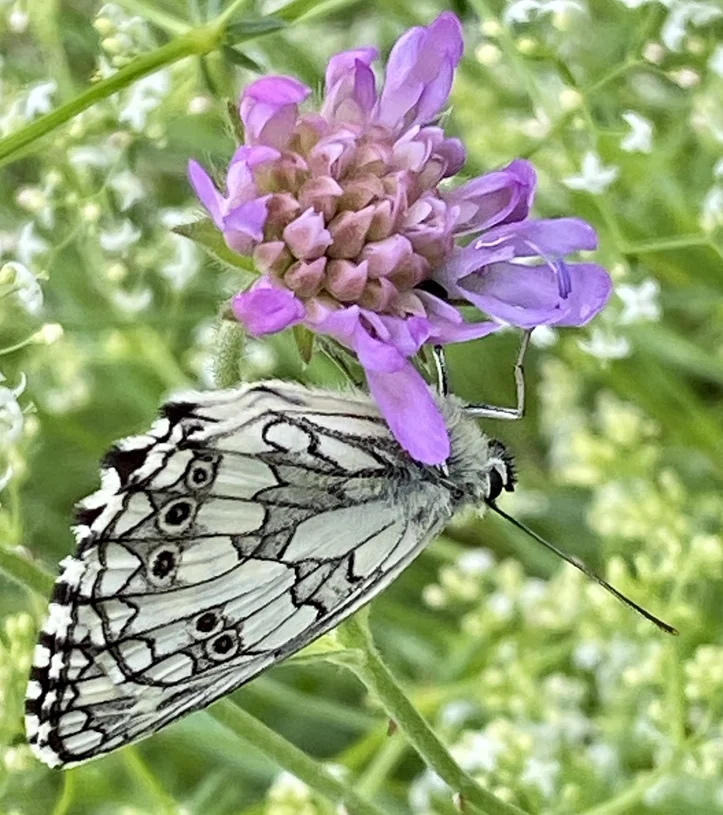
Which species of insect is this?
Melanargia galathea
